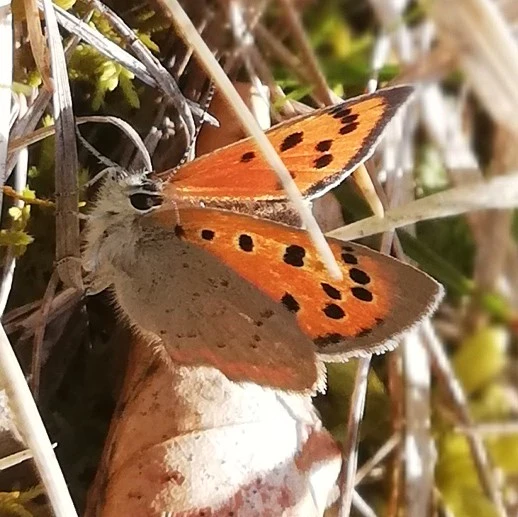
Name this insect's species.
Lycaena phlaeas
